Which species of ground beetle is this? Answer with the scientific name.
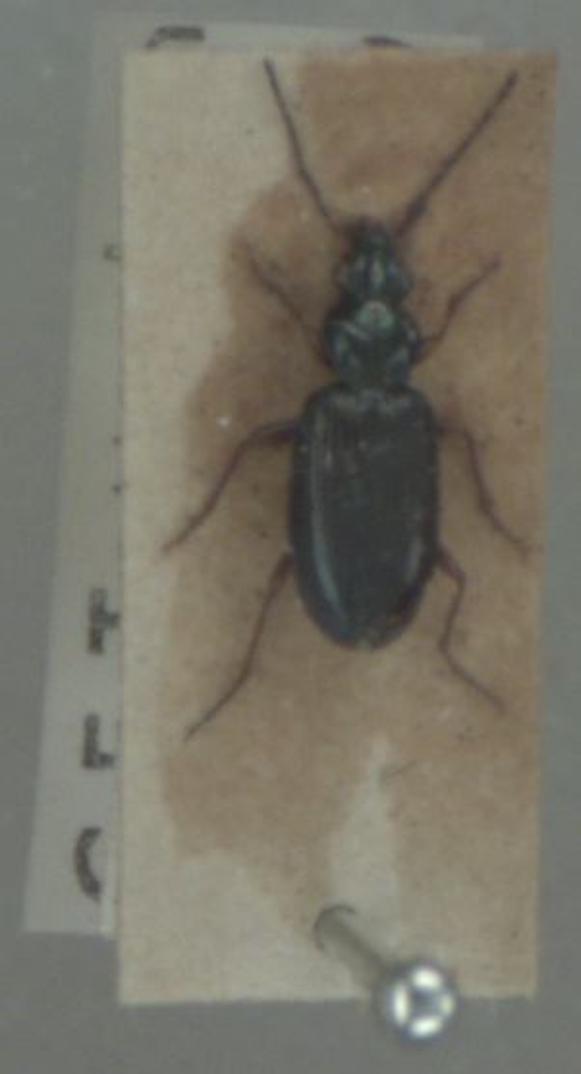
Bembidion decorum
